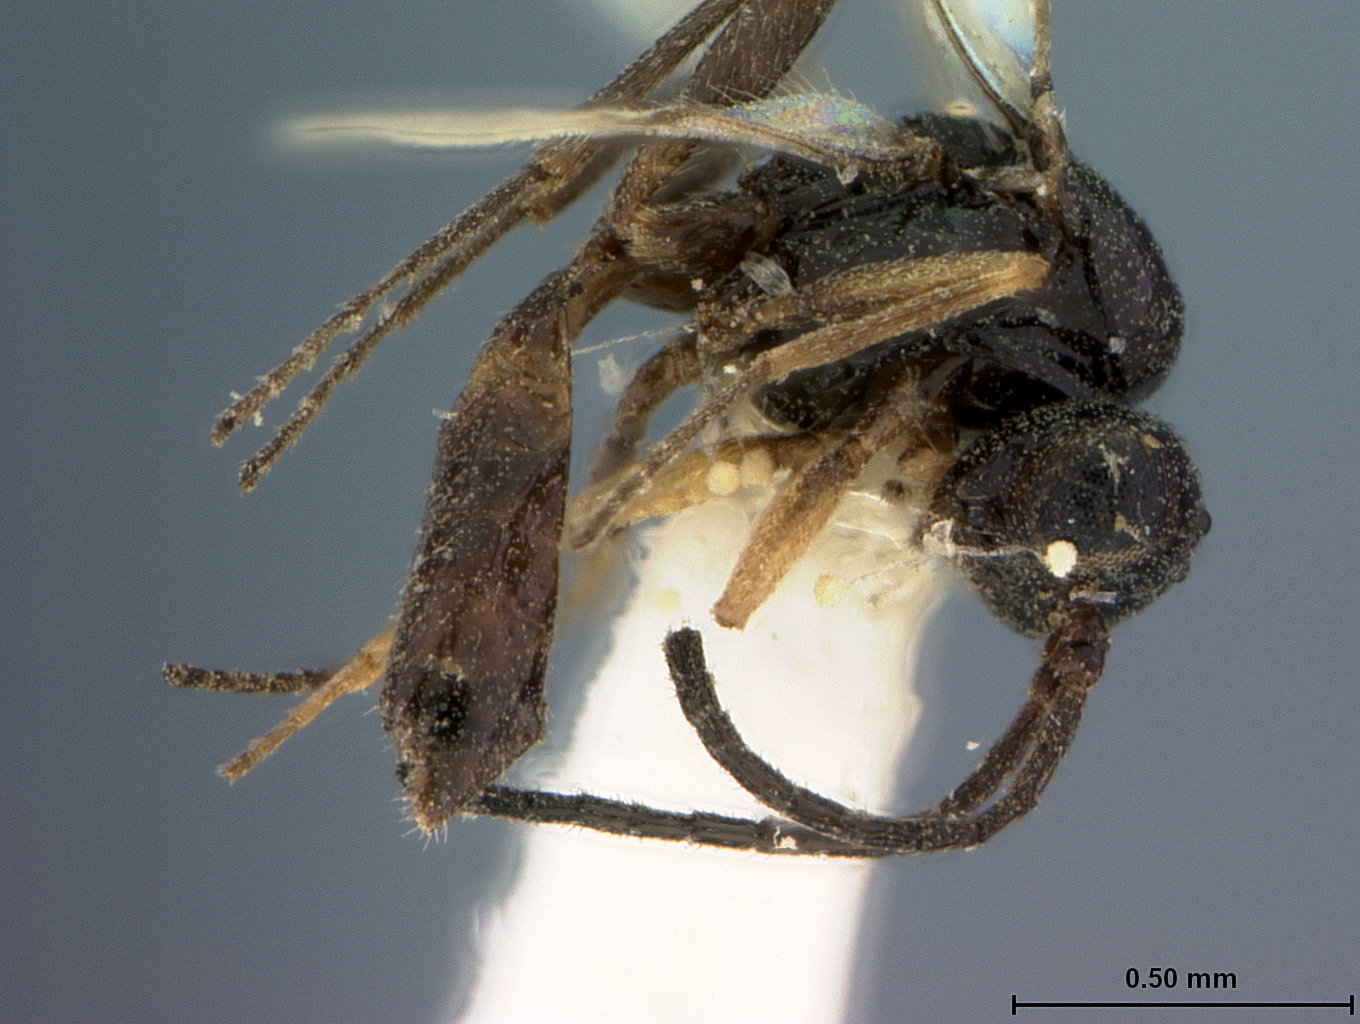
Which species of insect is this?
Lysiphlebus distinctus
